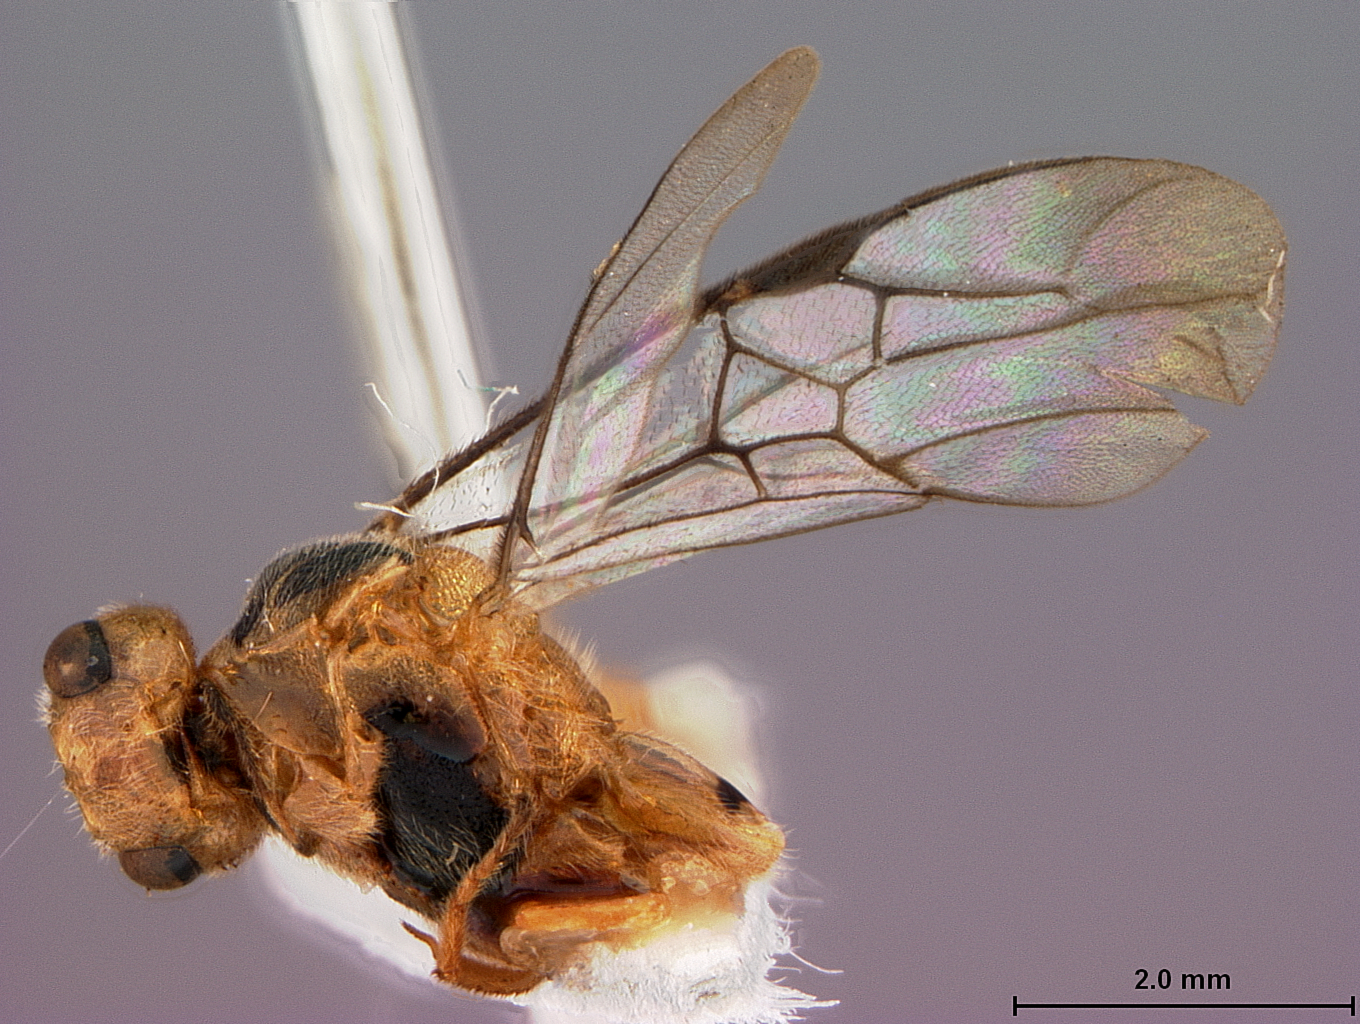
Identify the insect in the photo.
Laminitarsus rudis
